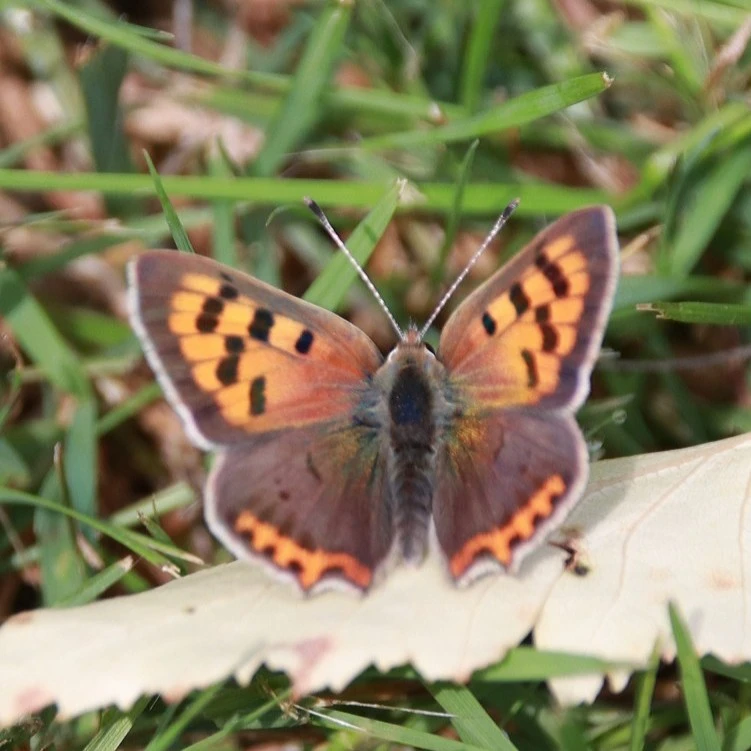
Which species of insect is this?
Lycaena phlaeas
